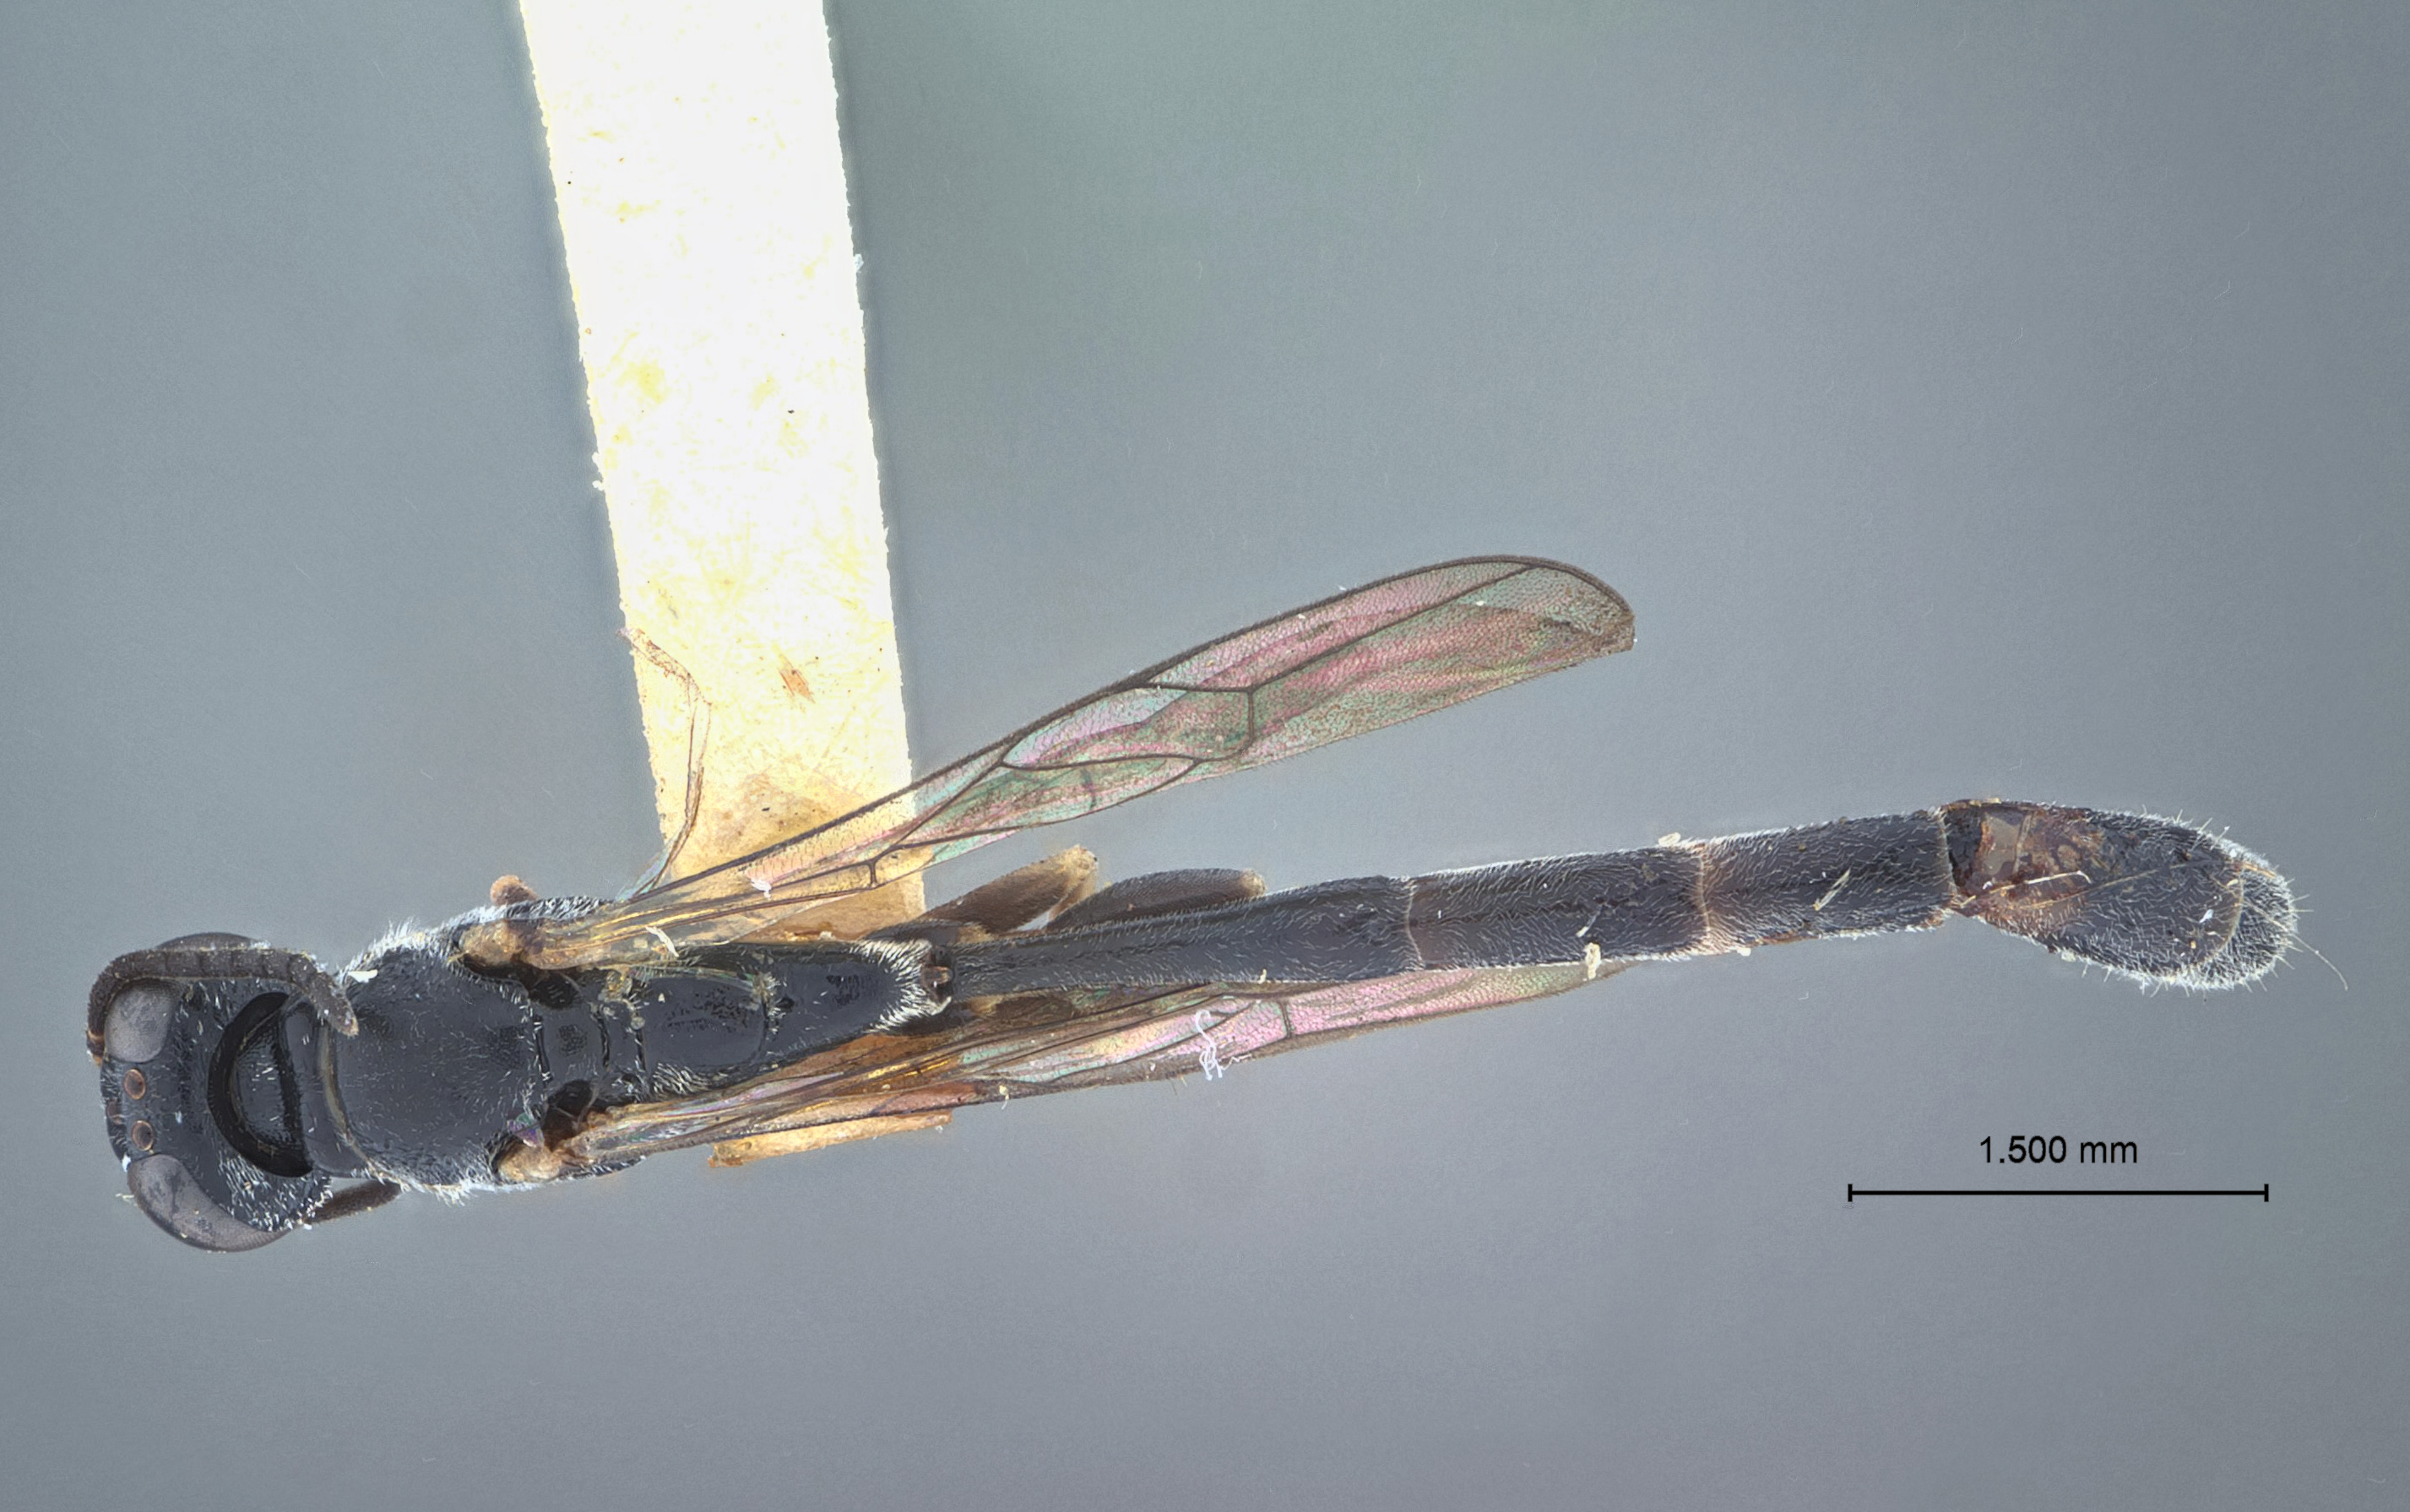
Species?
Trypoxylon flavipes
